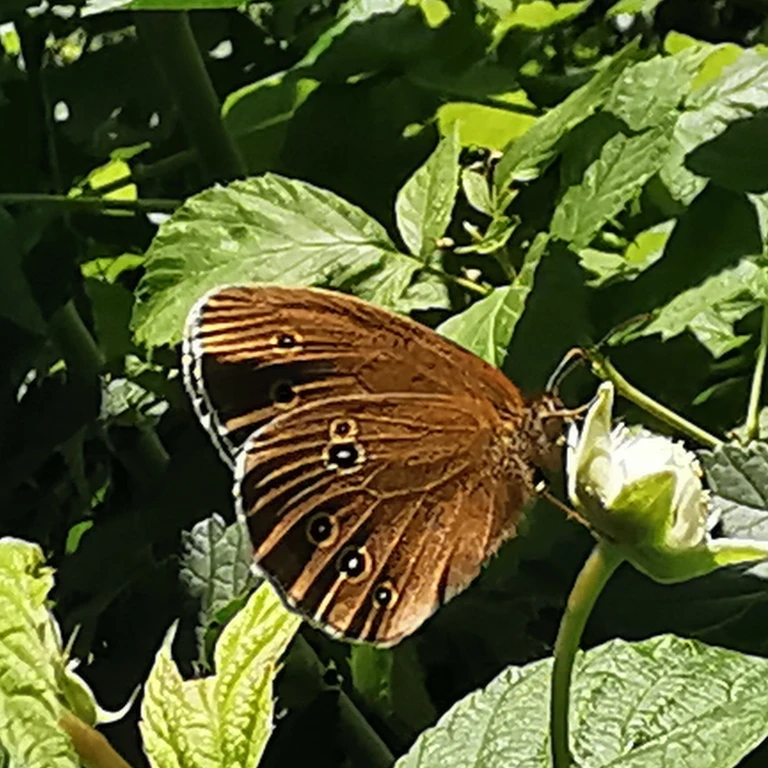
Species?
Aphantopus hyperantus
